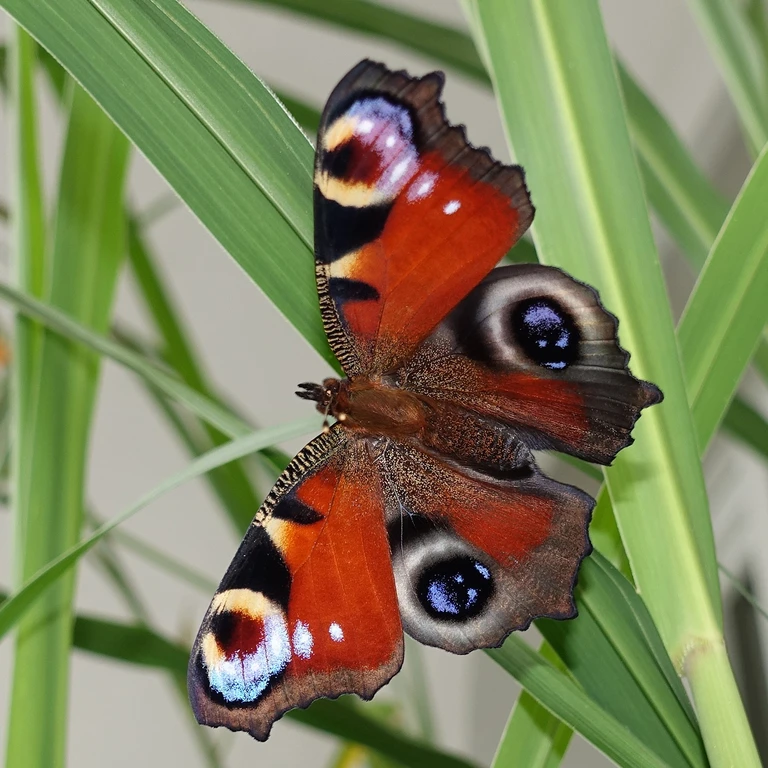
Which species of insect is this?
Aglais io
